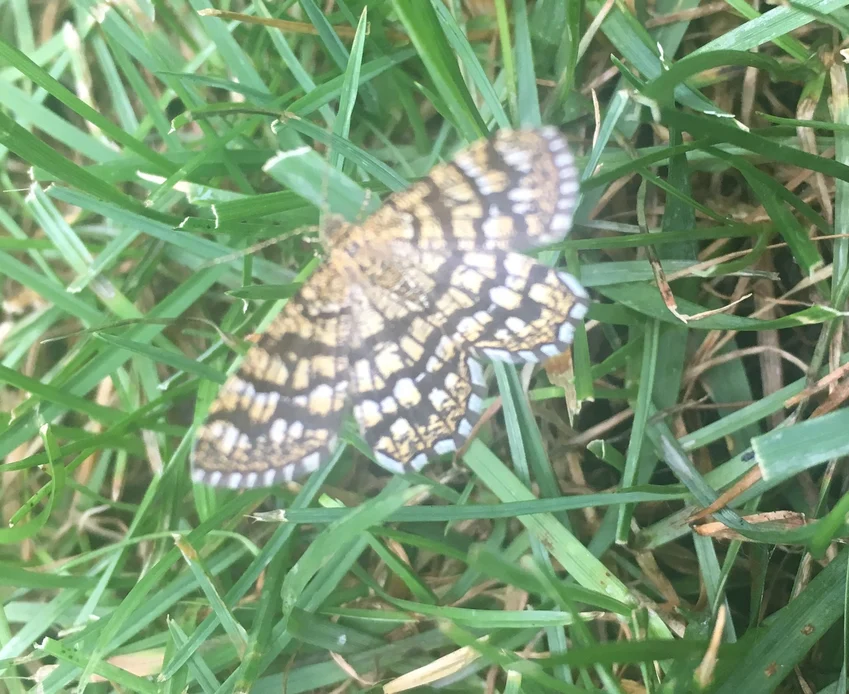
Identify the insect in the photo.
Chiasmia clathrata
